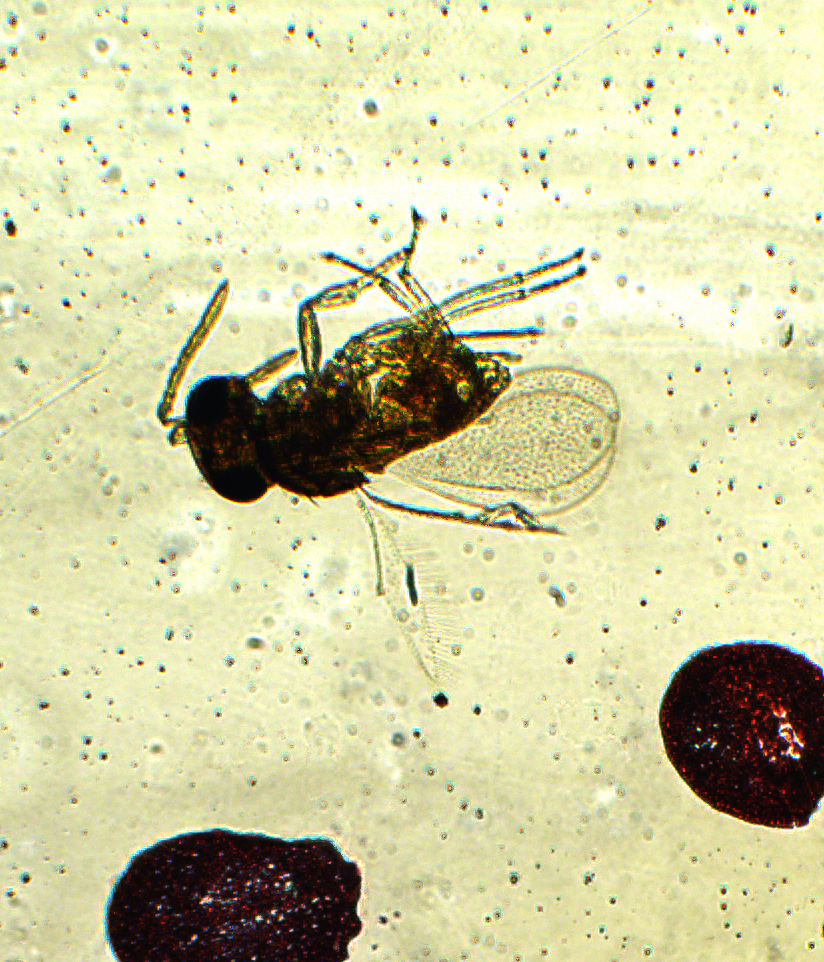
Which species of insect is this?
Encarsia variegata
